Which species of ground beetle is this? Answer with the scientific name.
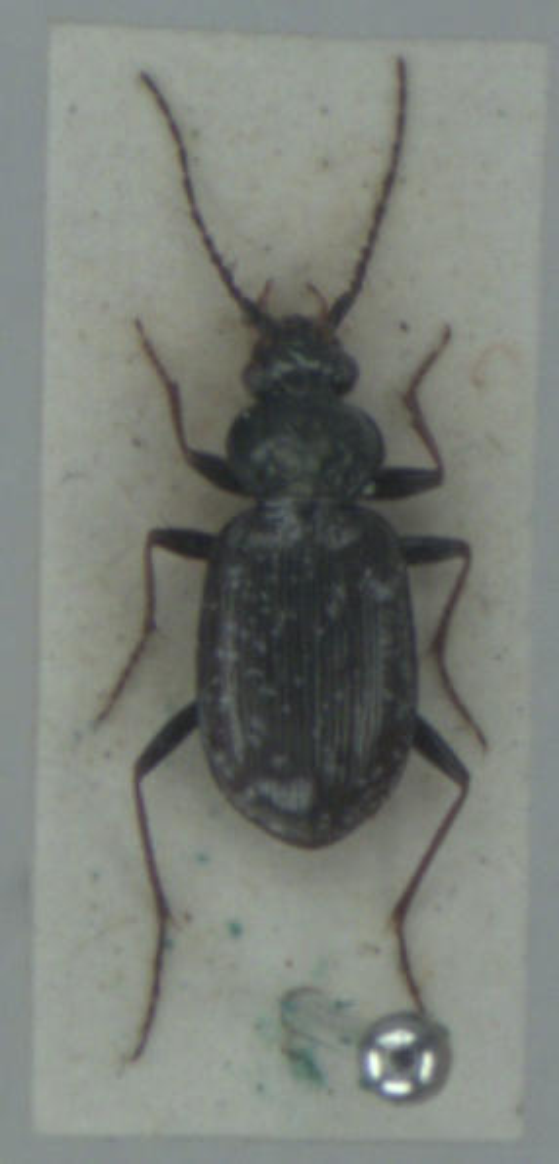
Loricera pilicornis
